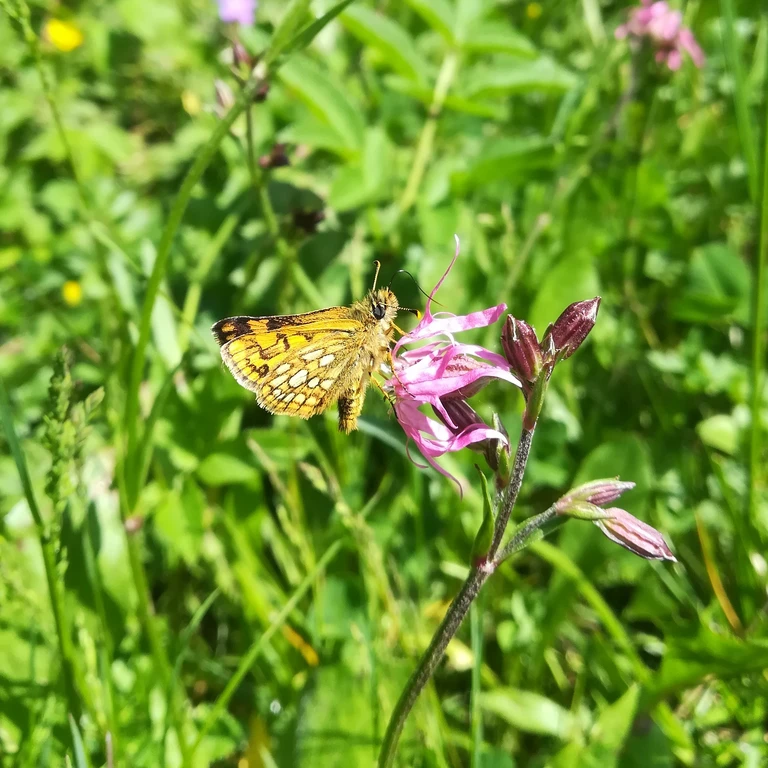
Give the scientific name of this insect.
Carterocephalus palaemon
